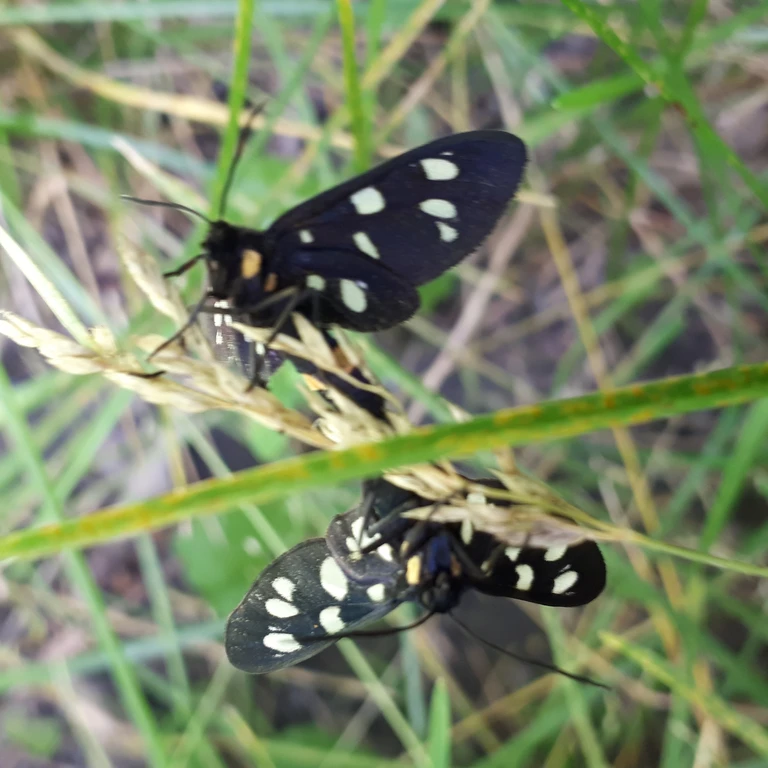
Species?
Amata phegea
